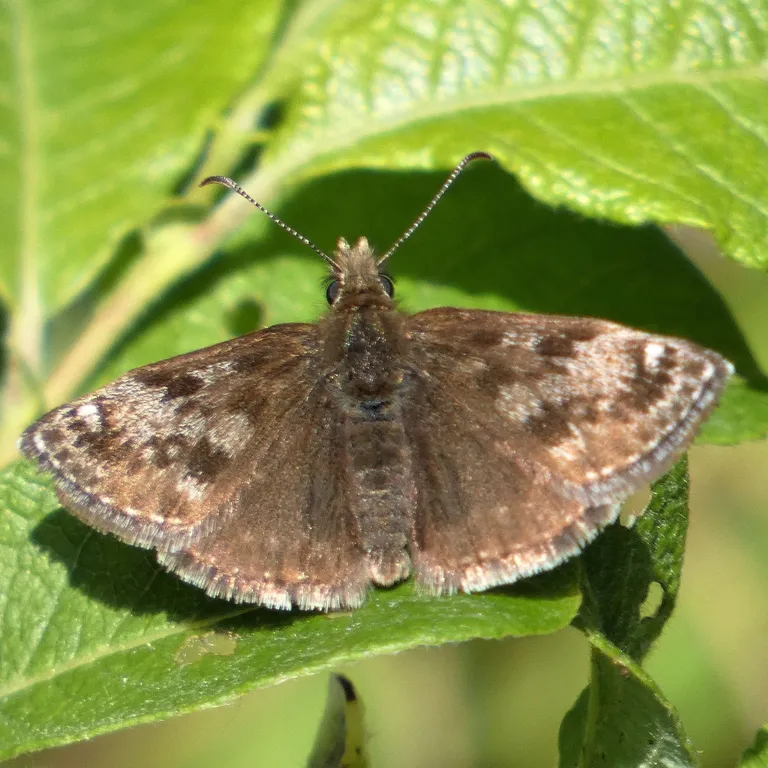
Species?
Erynnis tages
